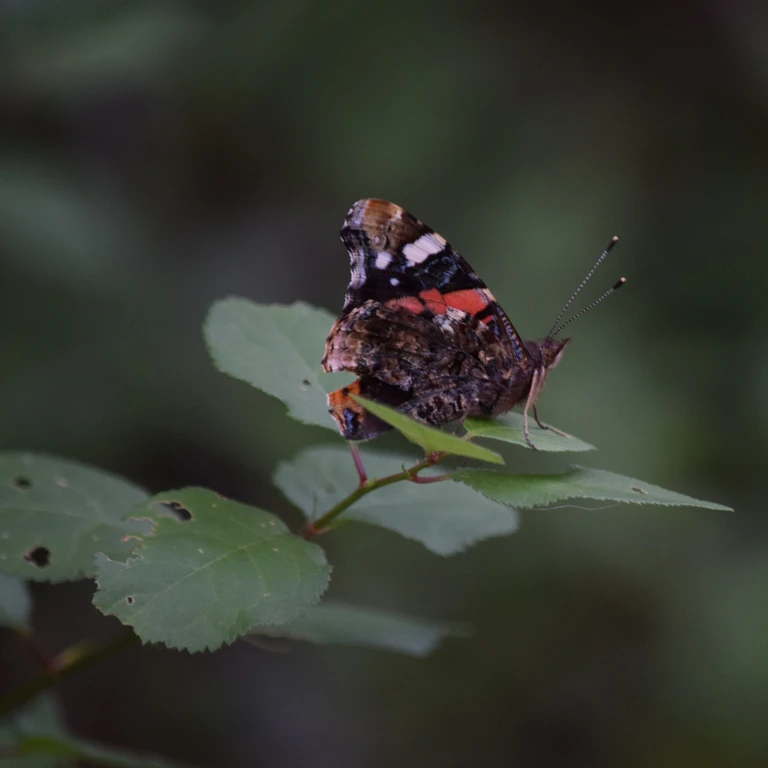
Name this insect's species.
Vanessa atalanta
